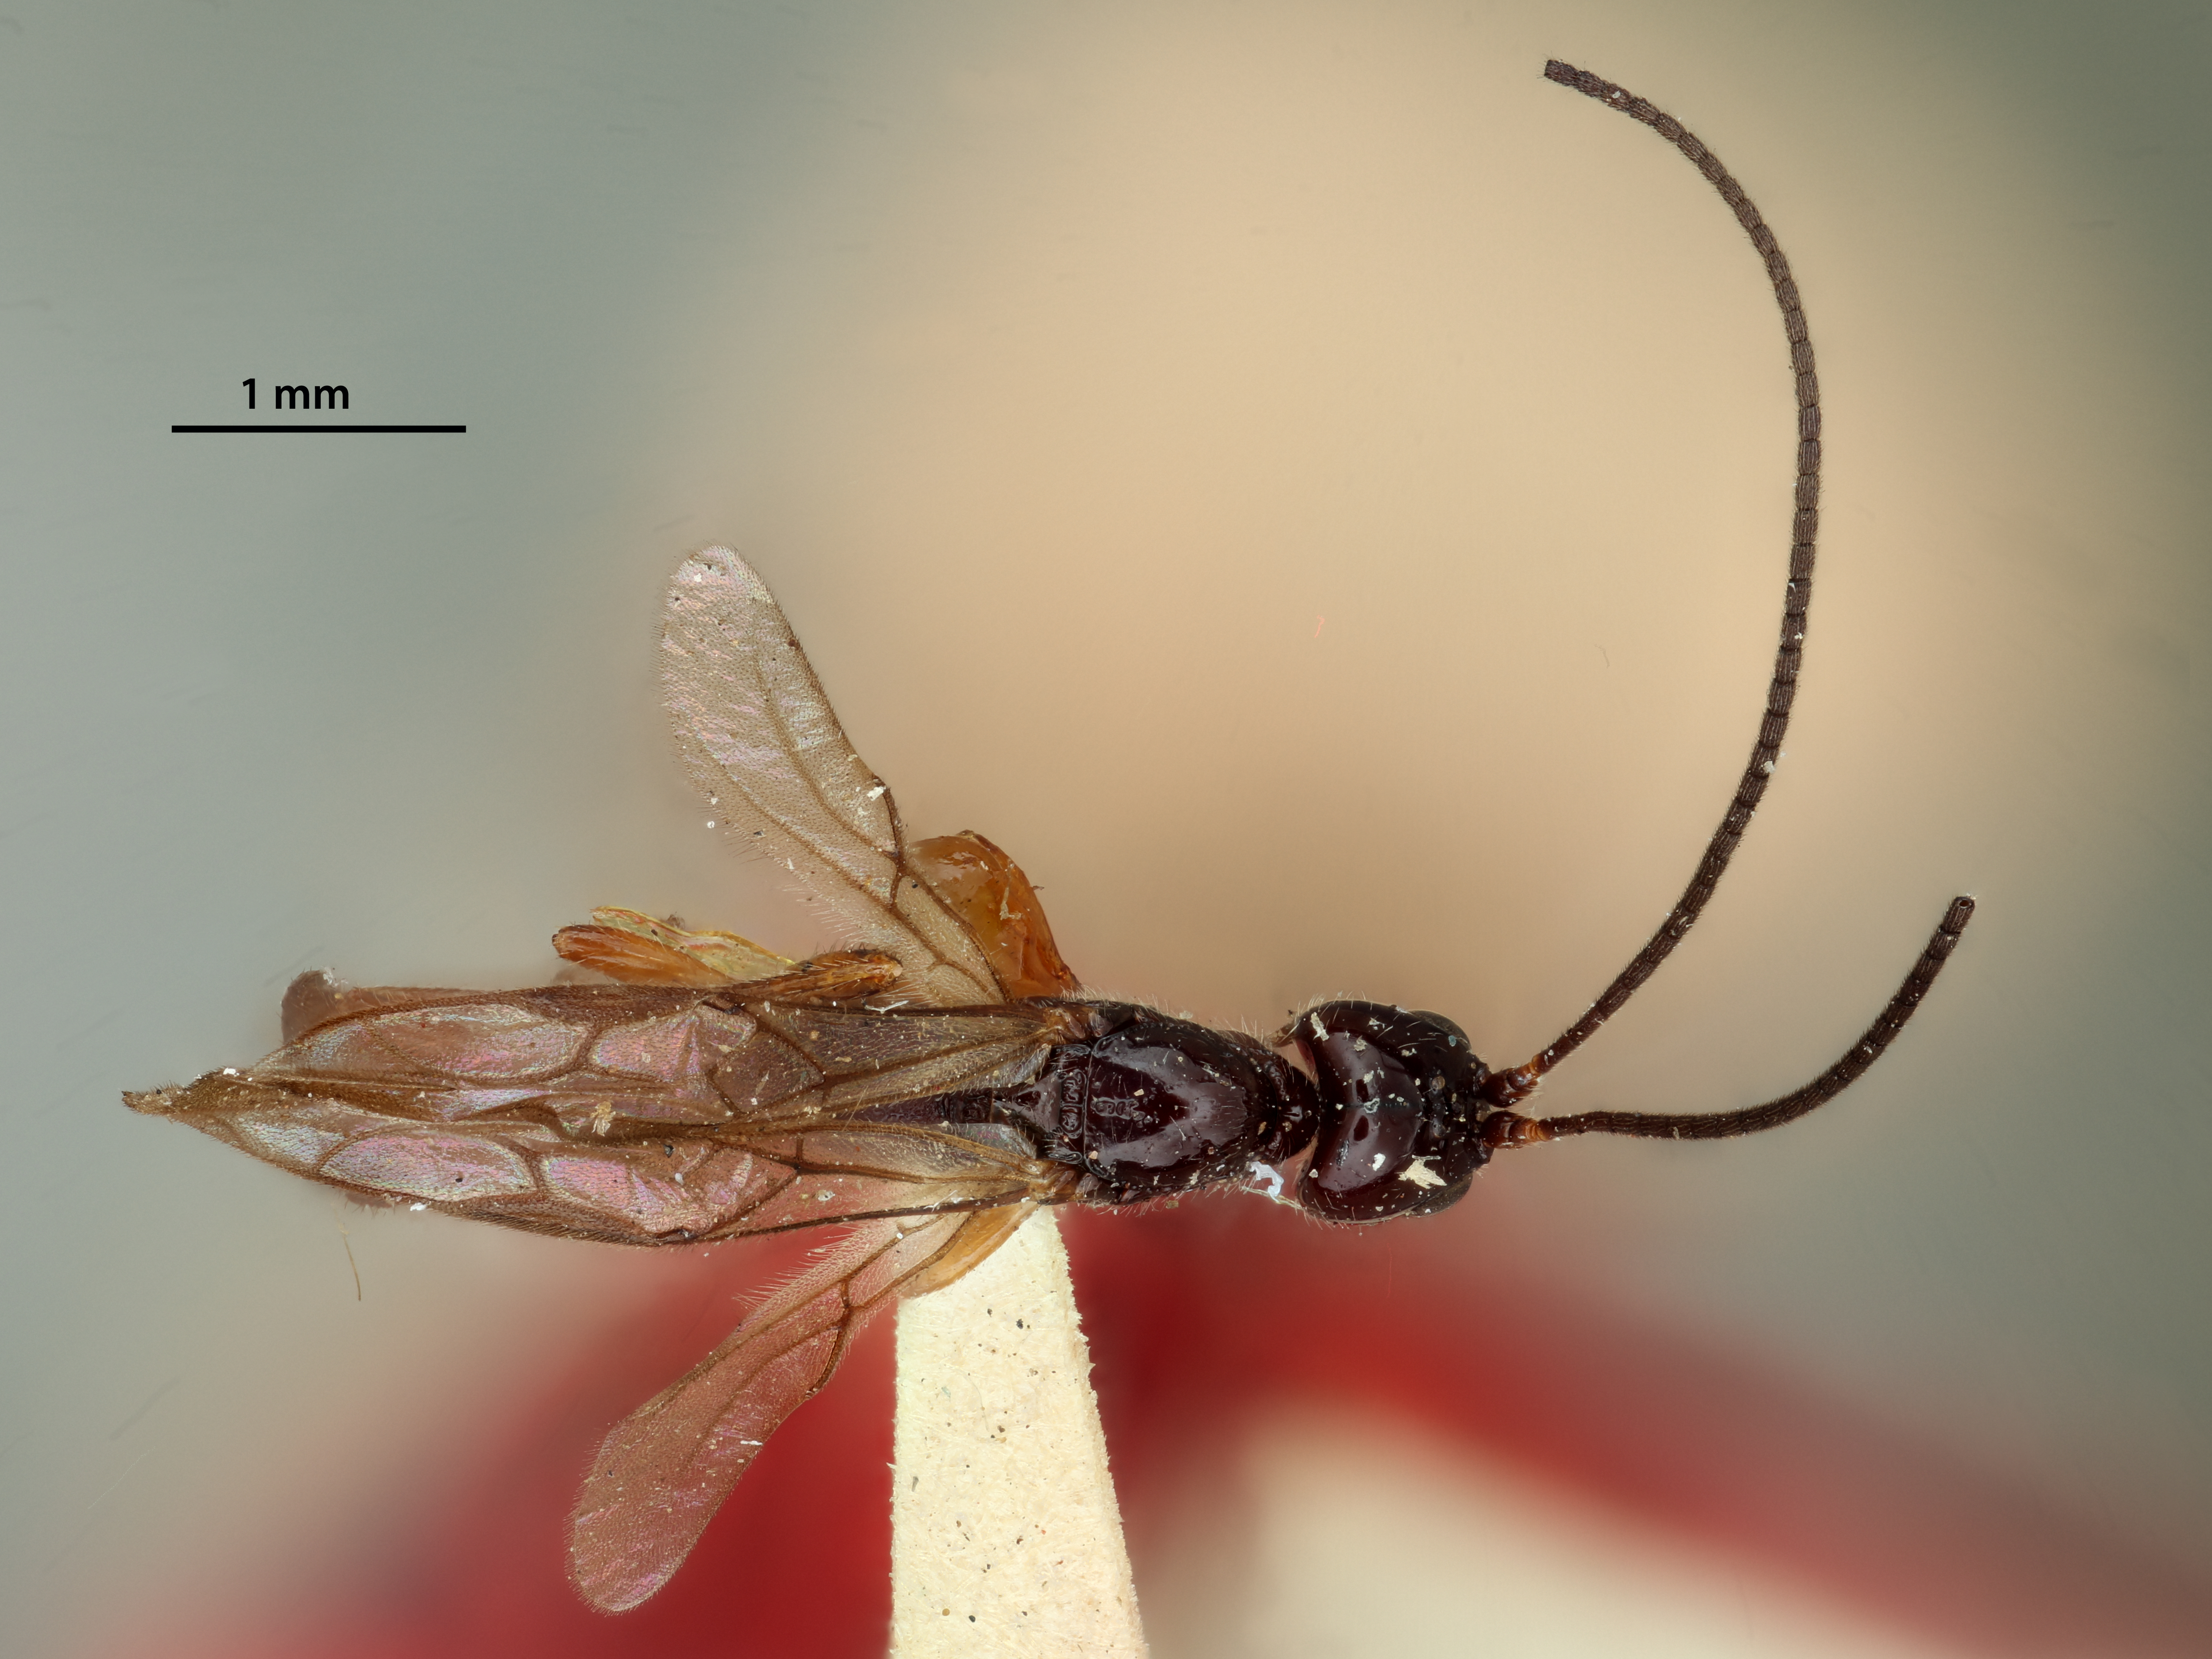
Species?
Coelinius longulus
